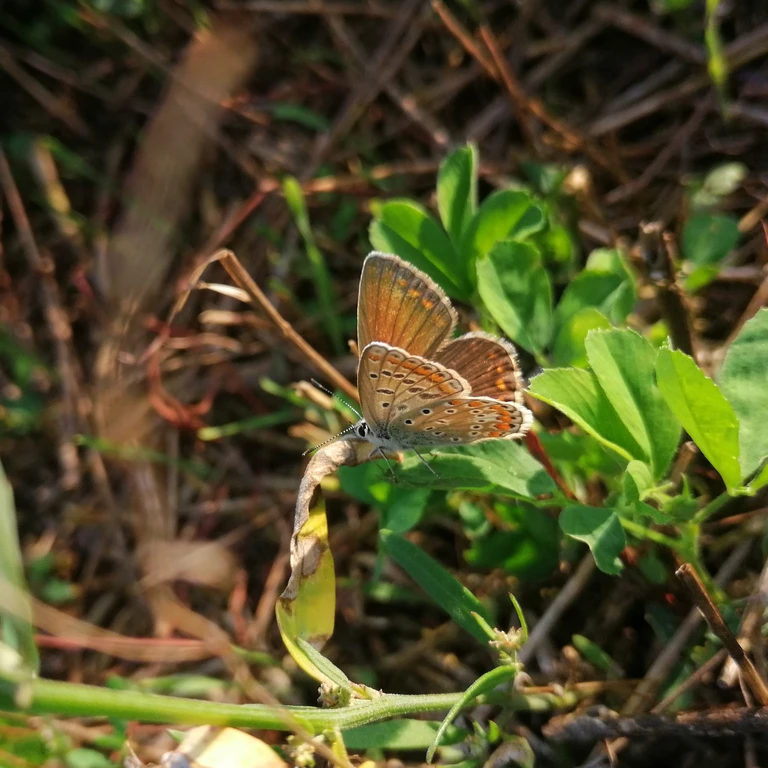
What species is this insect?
Polyommatus icarus
